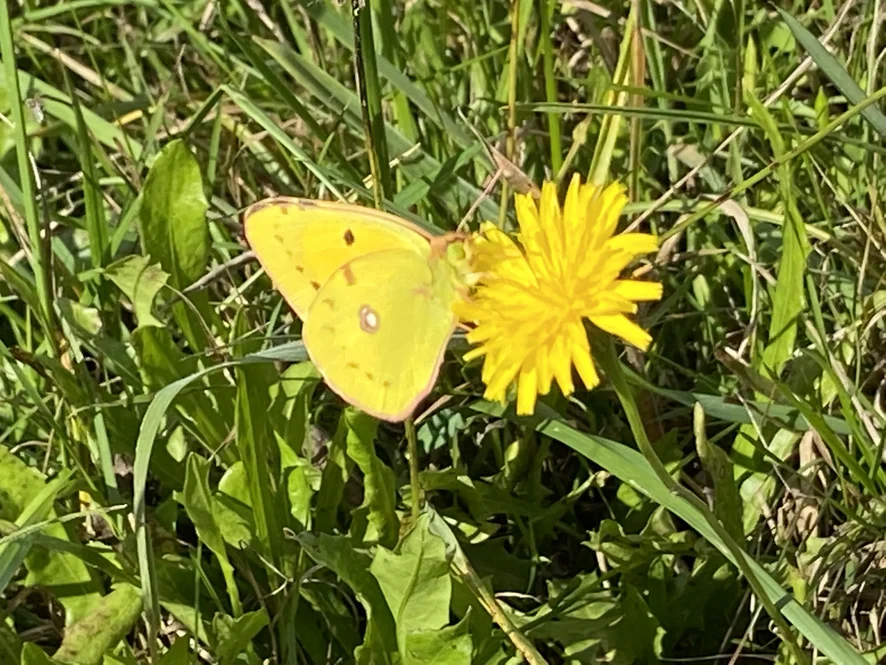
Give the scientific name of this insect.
Colias croceus
